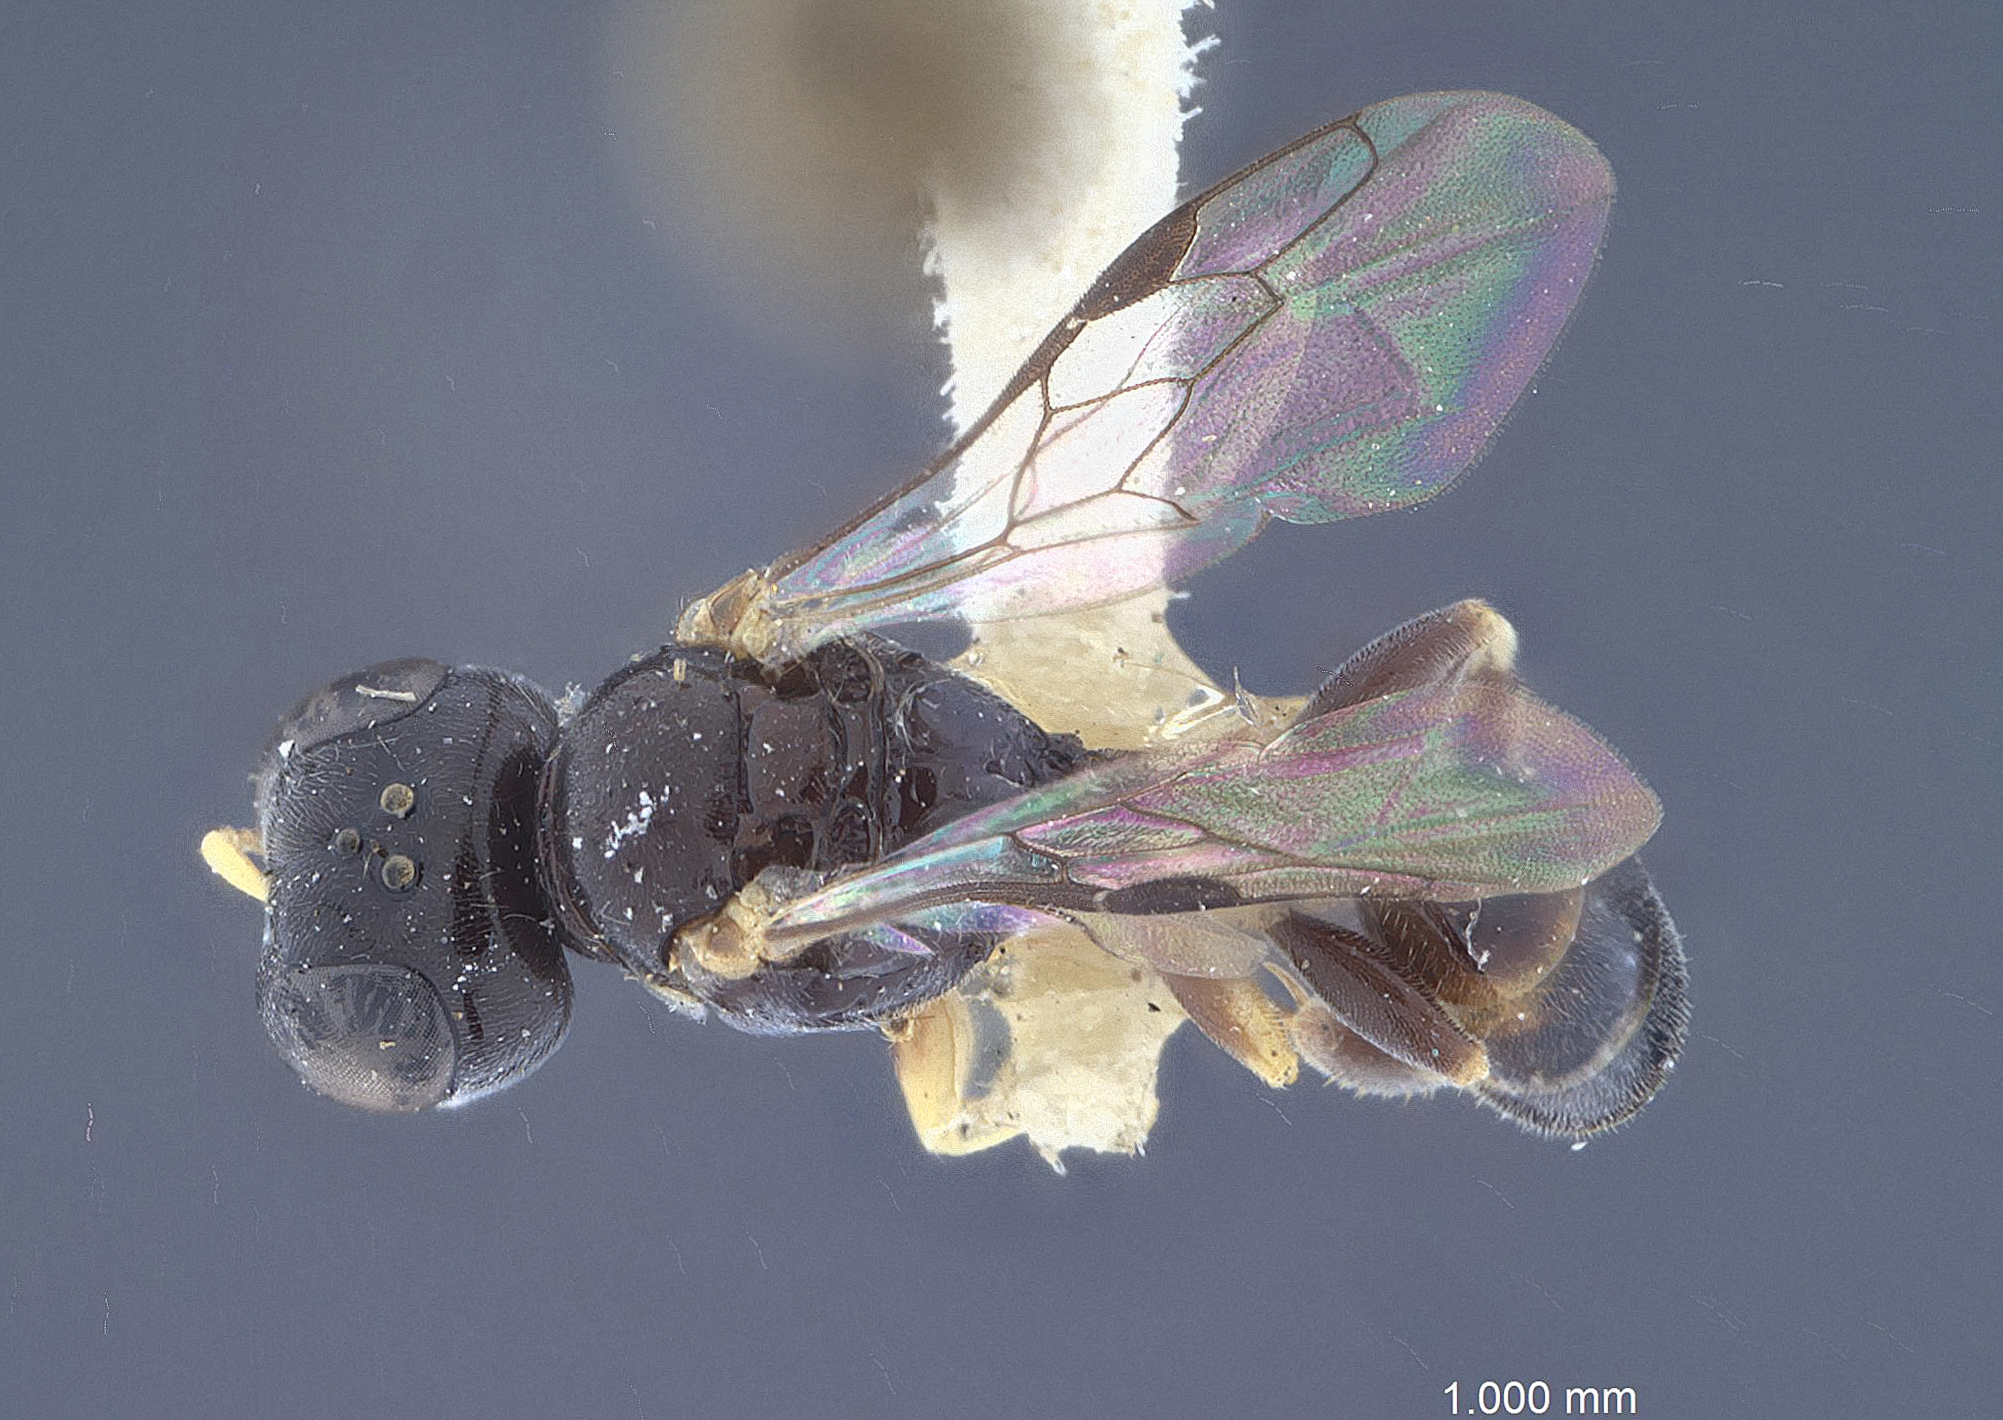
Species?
Rhopalum rubrocinctum
